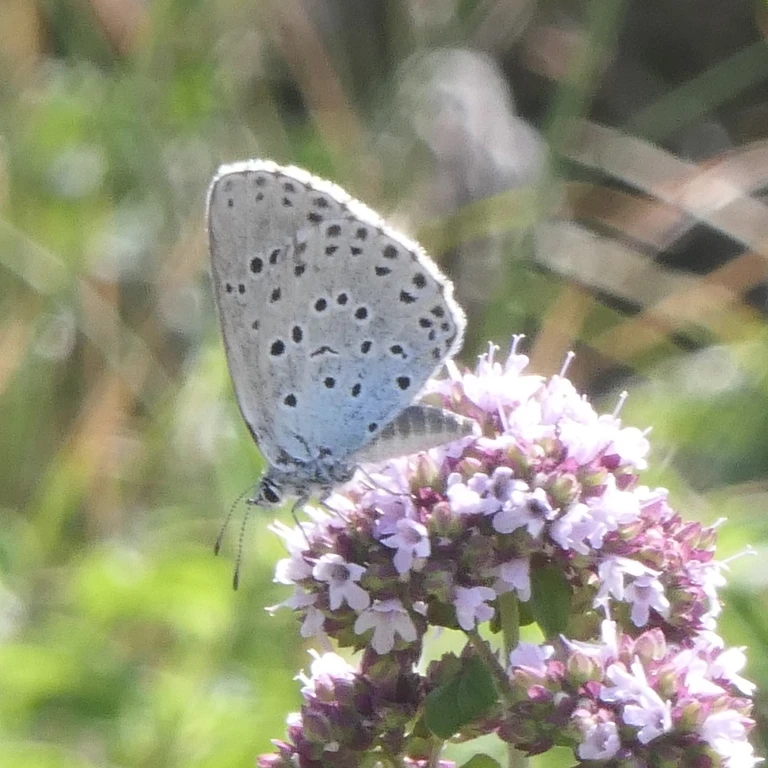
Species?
Phengaris arion (also Maculinea arion)
